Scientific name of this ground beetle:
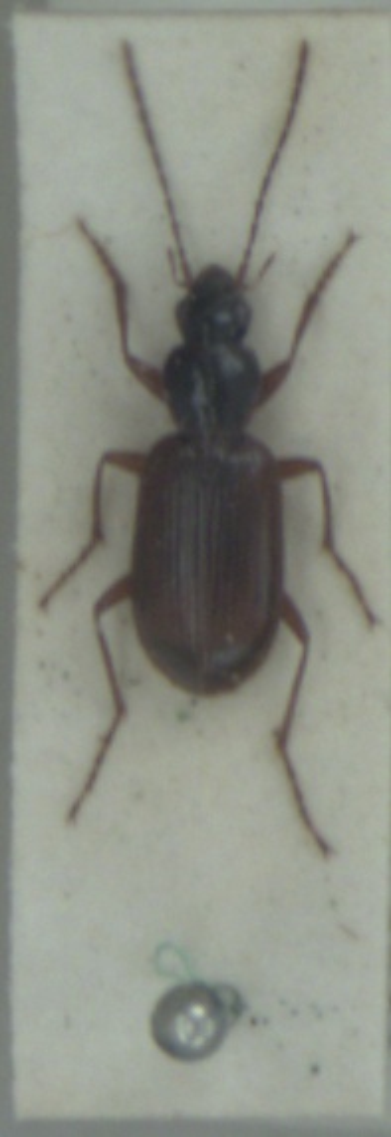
Agonum thoreyi
